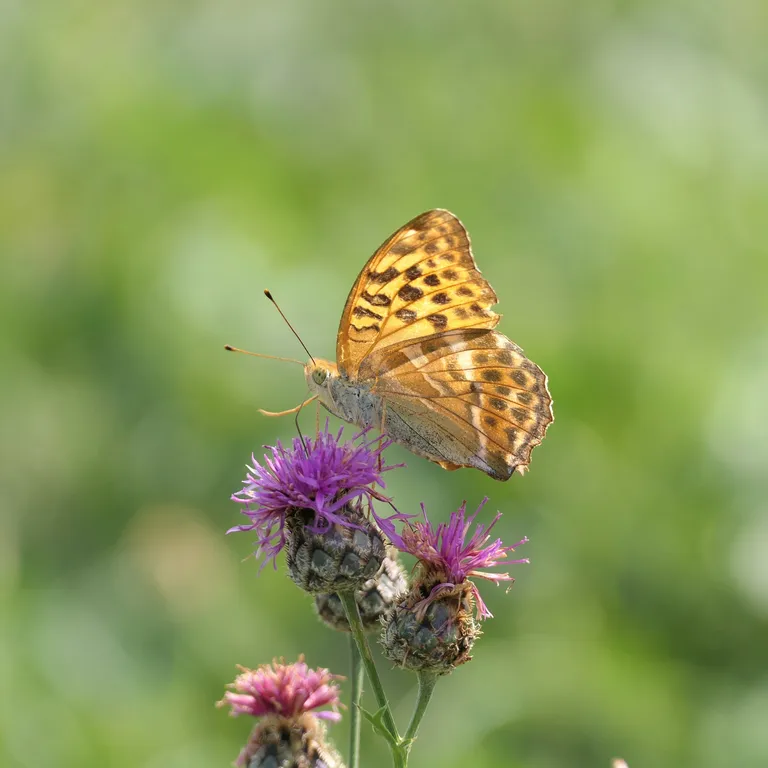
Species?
Argynnis paphia
